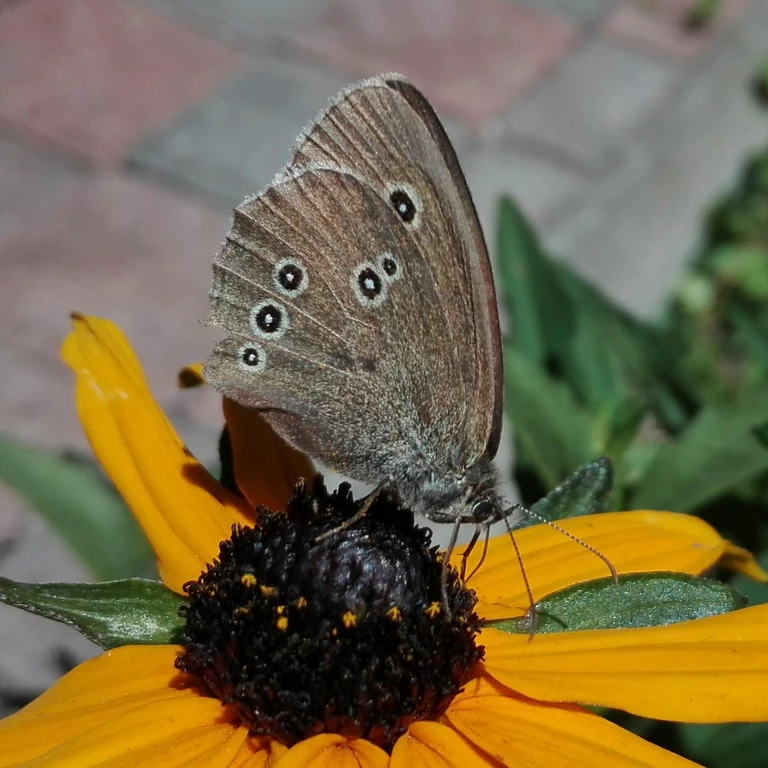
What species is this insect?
Aphantopus hyperantus
